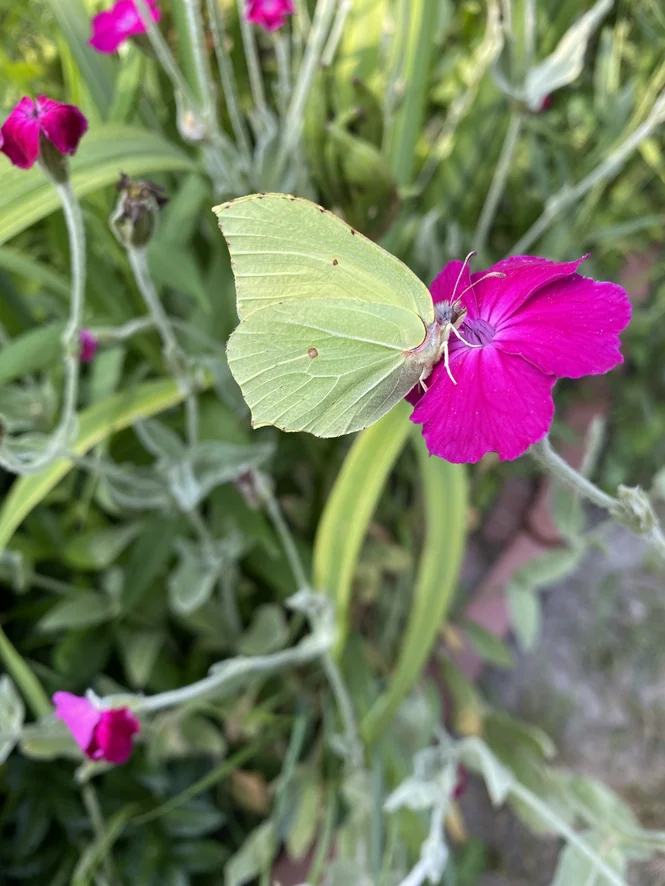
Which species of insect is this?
Gonepteryx rhamni
